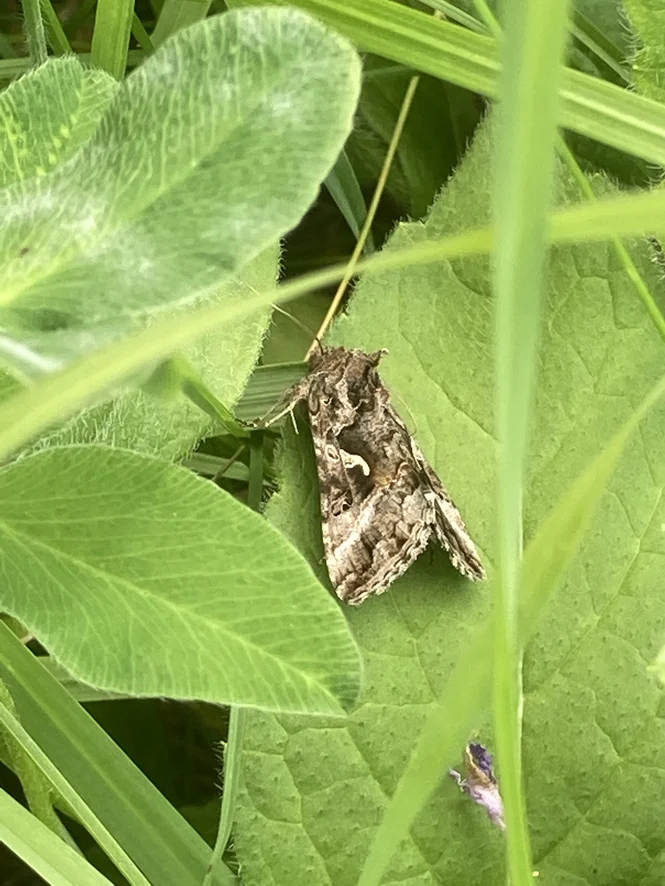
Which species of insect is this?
Autographa gamma
